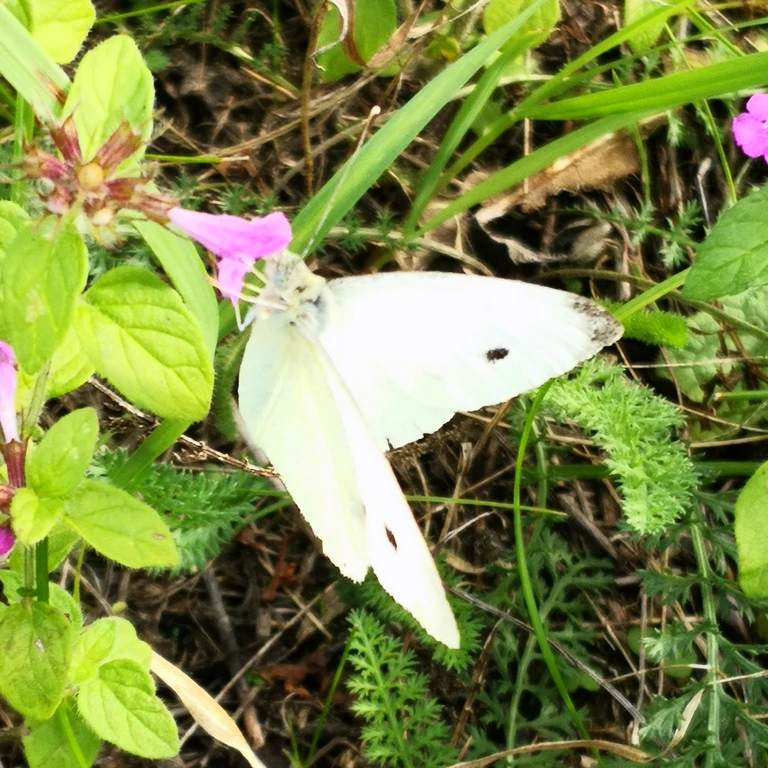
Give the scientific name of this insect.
Pieris rapae
